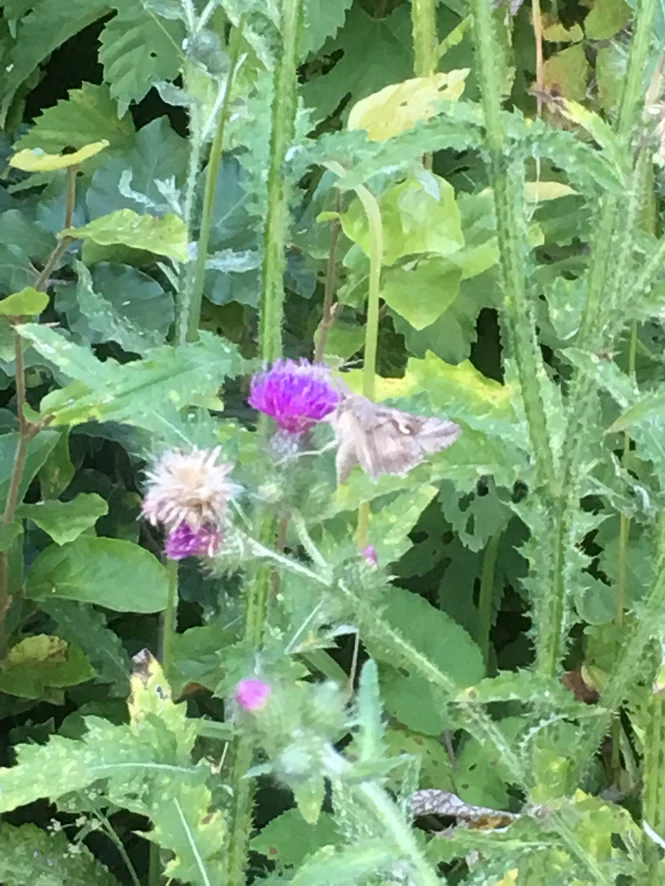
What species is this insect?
Autographa gamma
